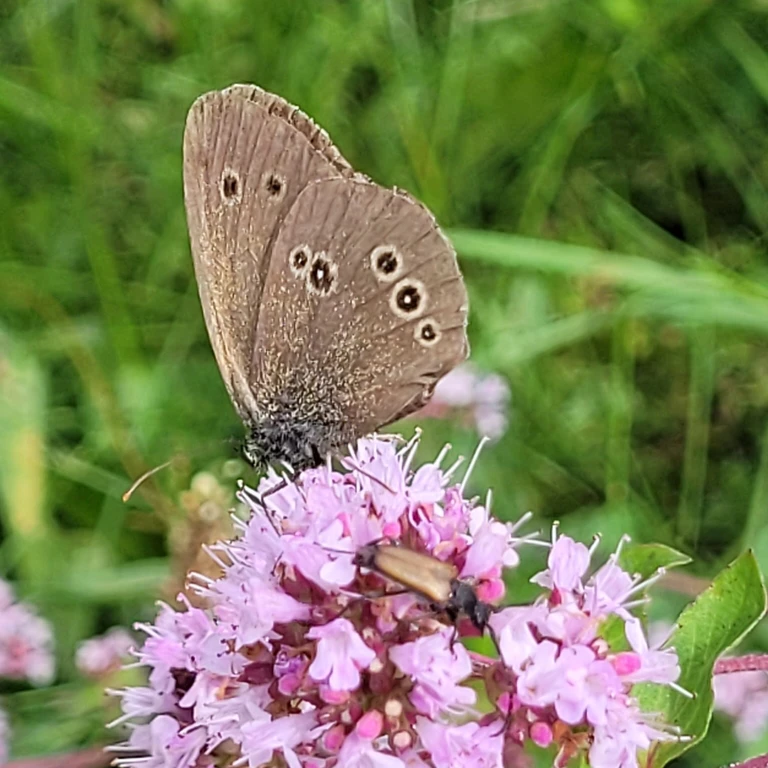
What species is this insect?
Aphantopus hyperantus
